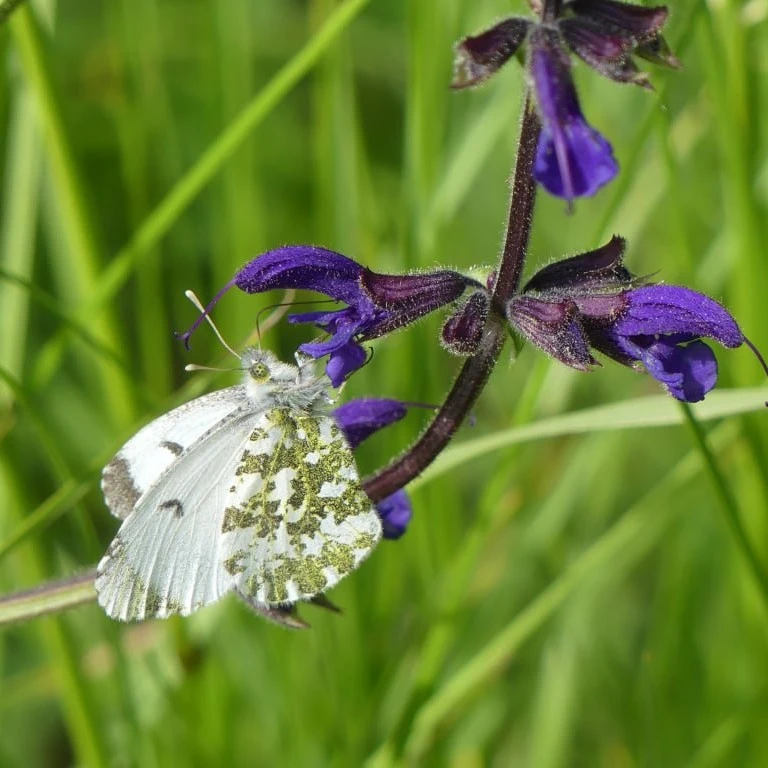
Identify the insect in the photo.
Anthocharis cardamines
